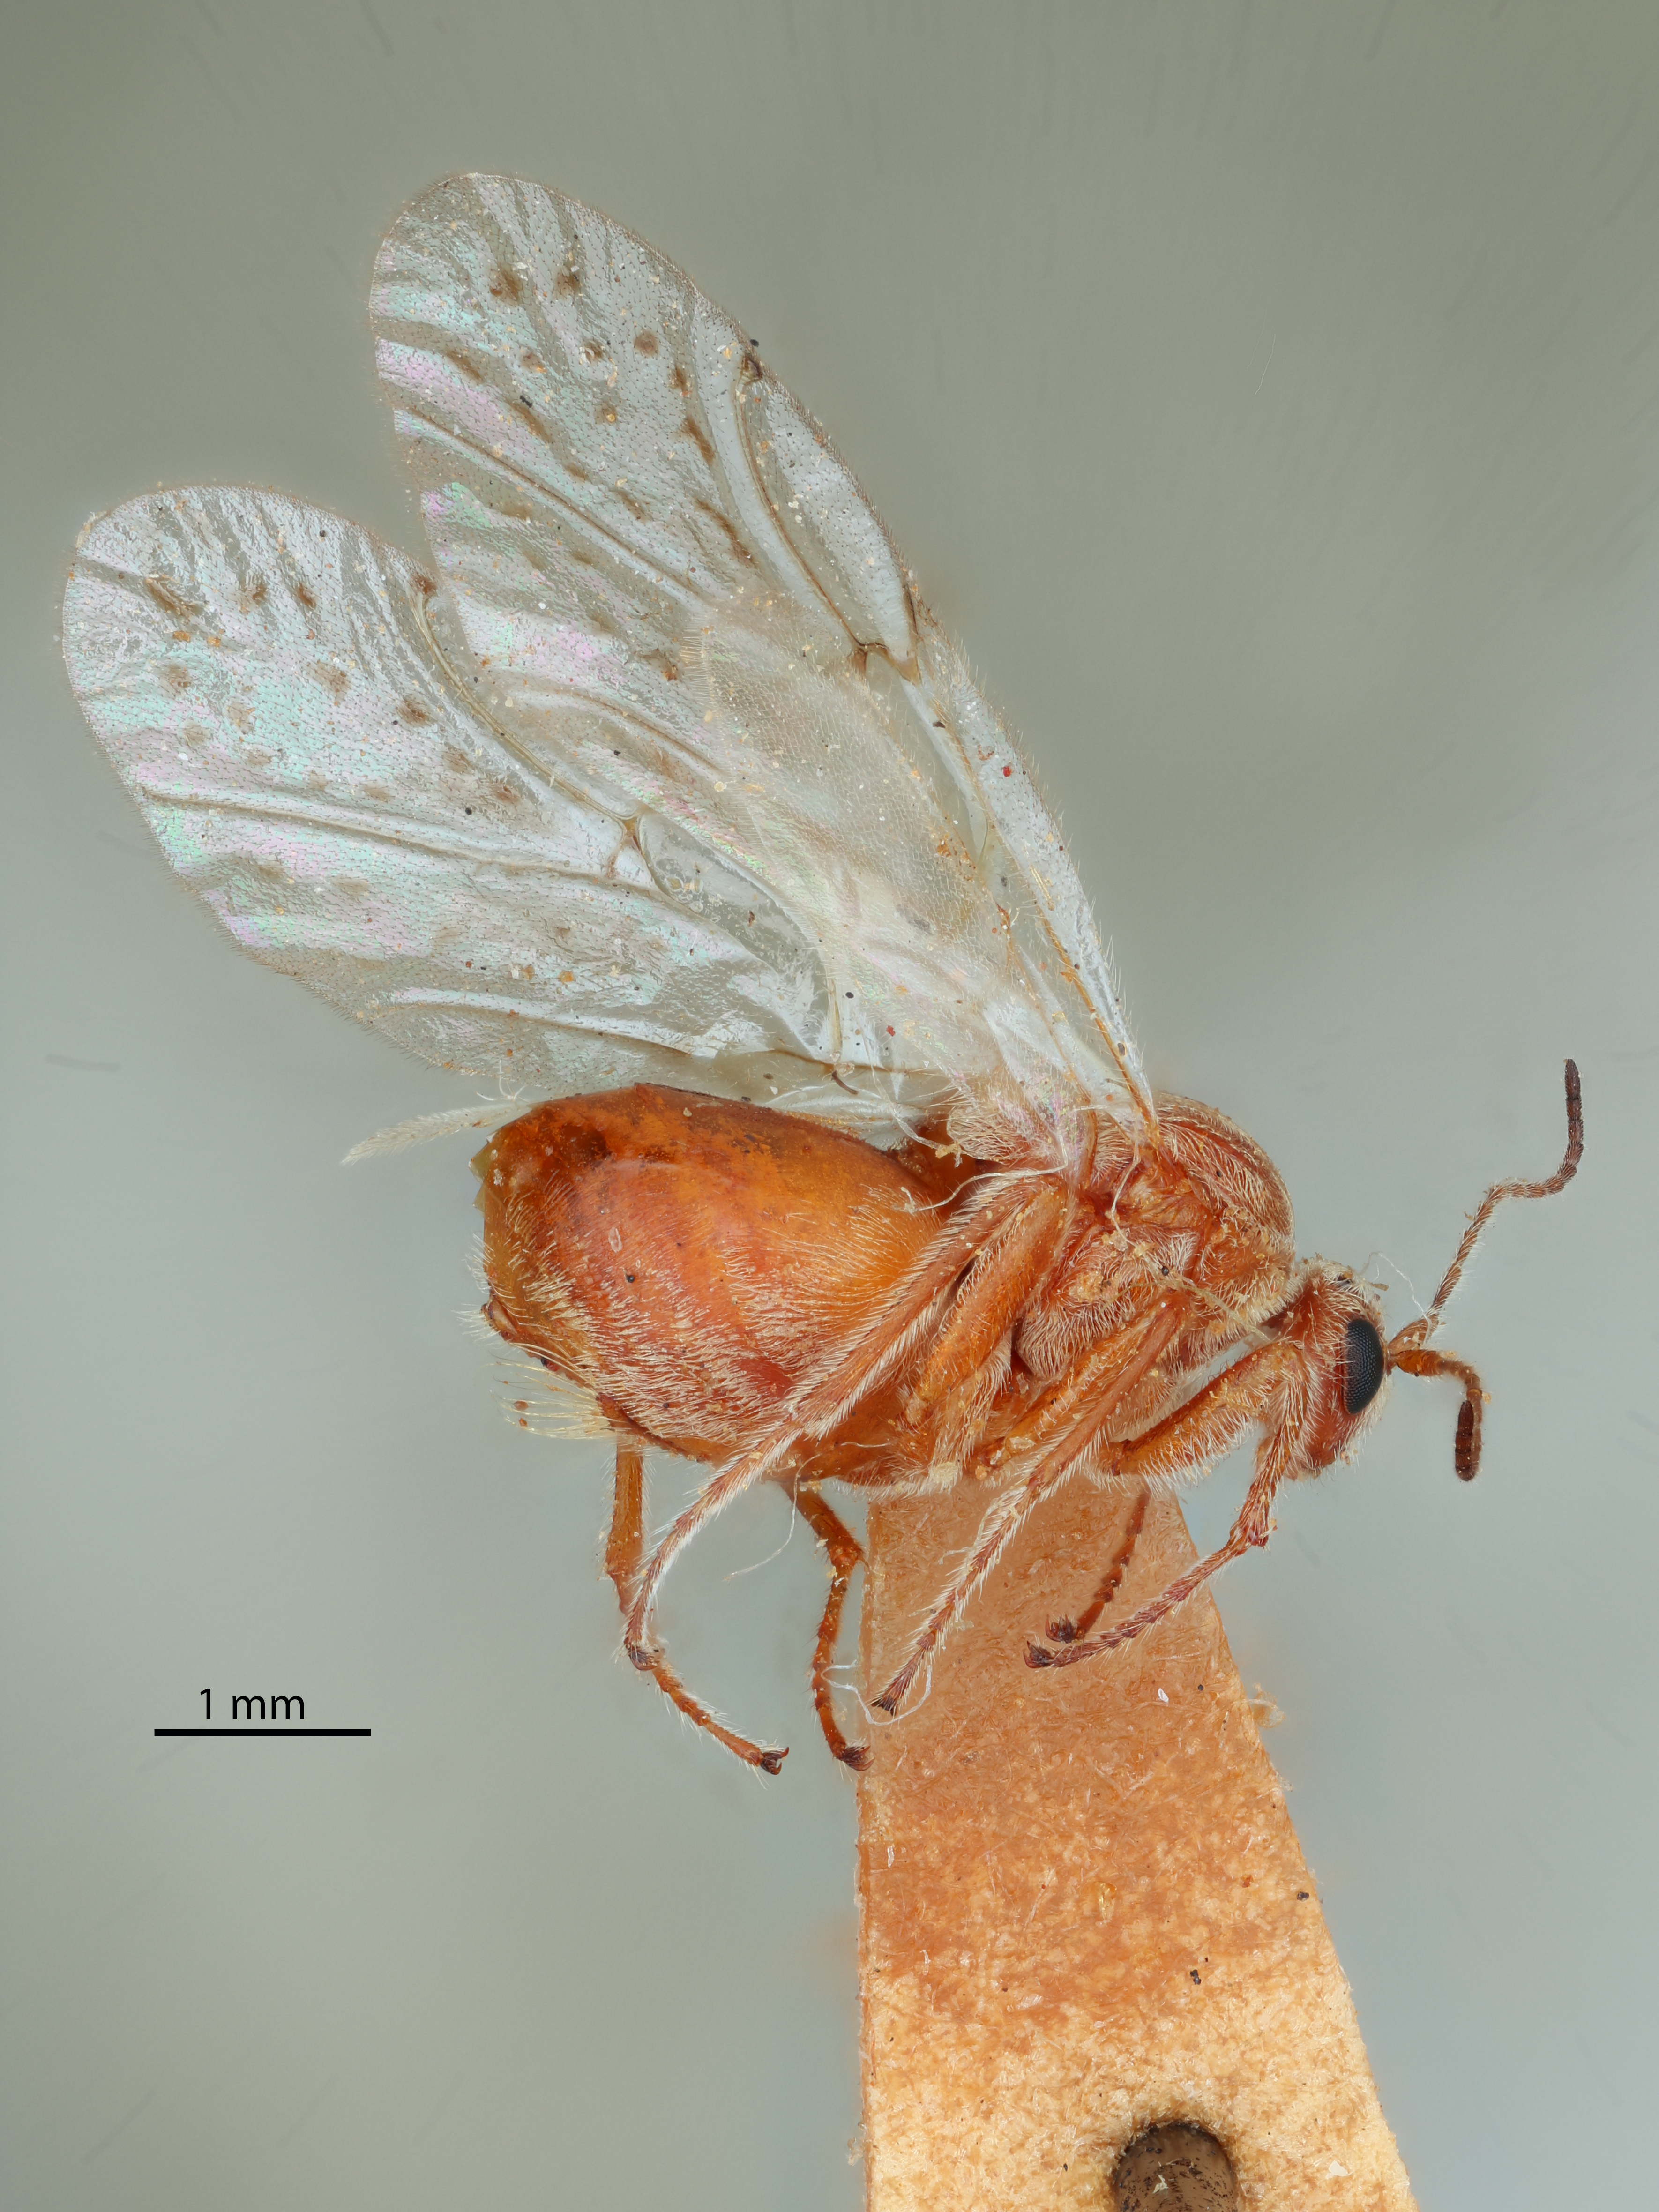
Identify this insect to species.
Cynips maculosa
